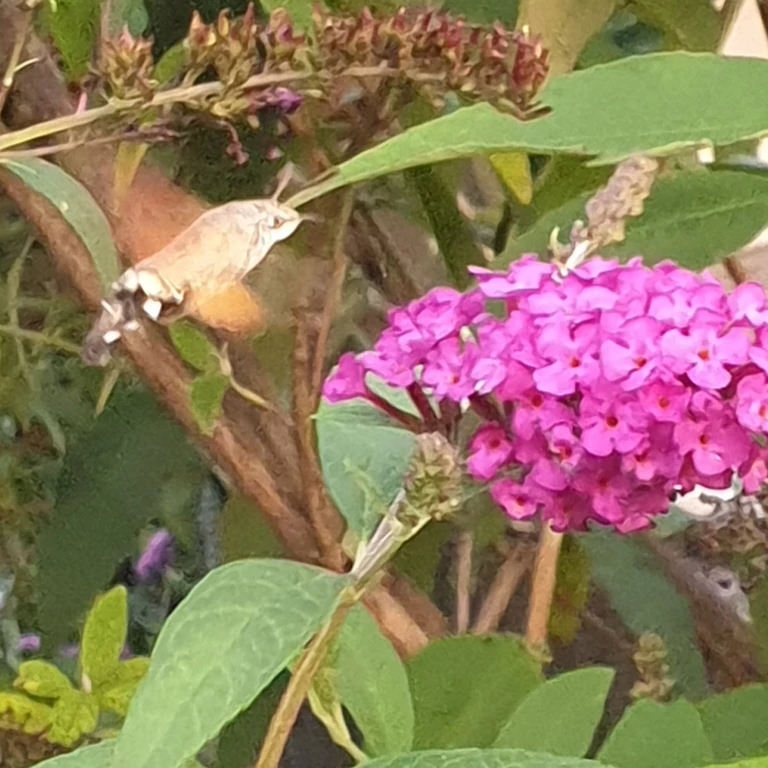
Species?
Macroglossum stellatarum
